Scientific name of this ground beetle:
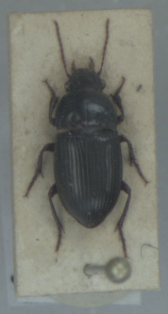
Amara consularis
